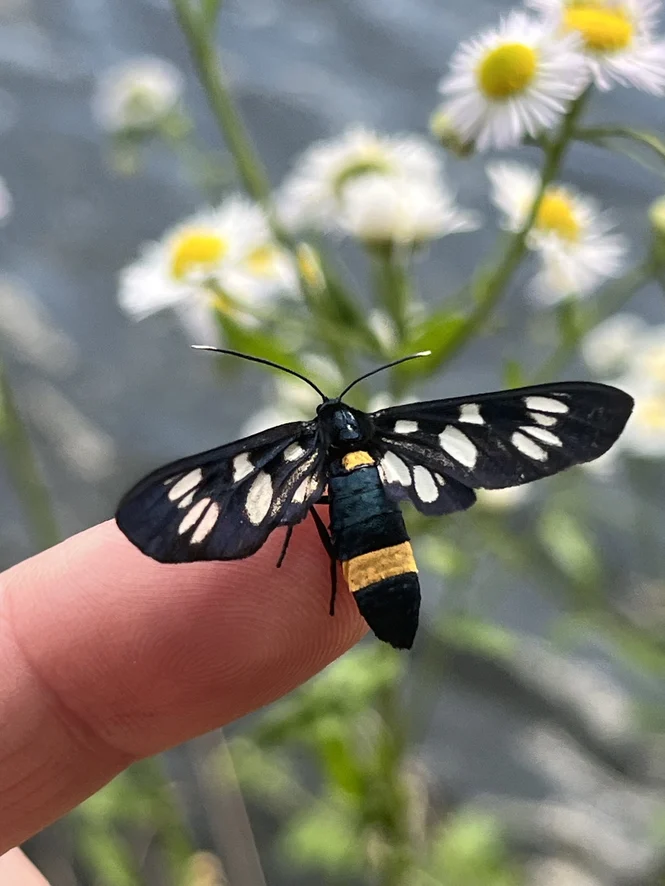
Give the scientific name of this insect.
Amata phegea
